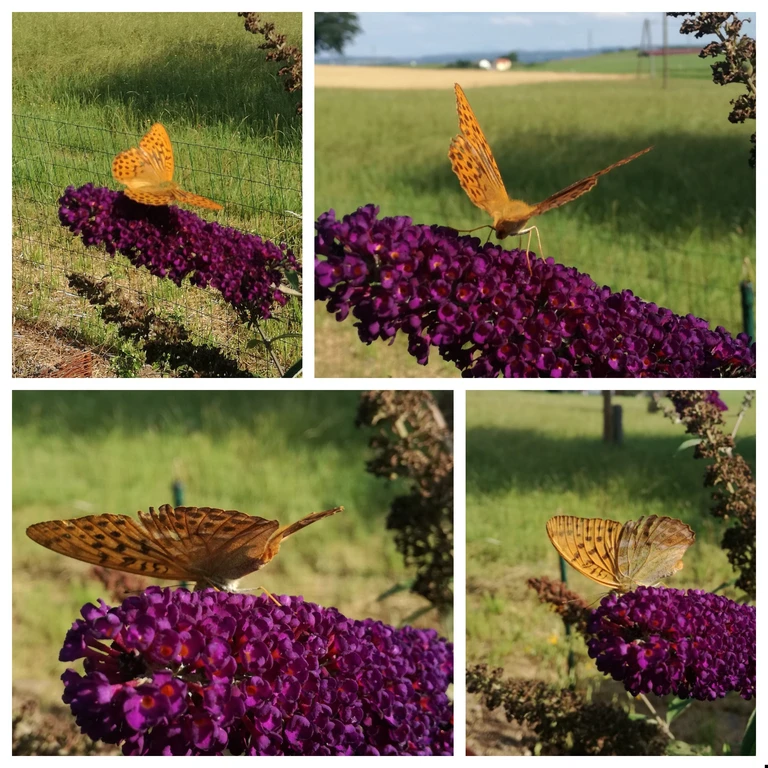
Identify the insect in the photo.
Argynnis paphia
